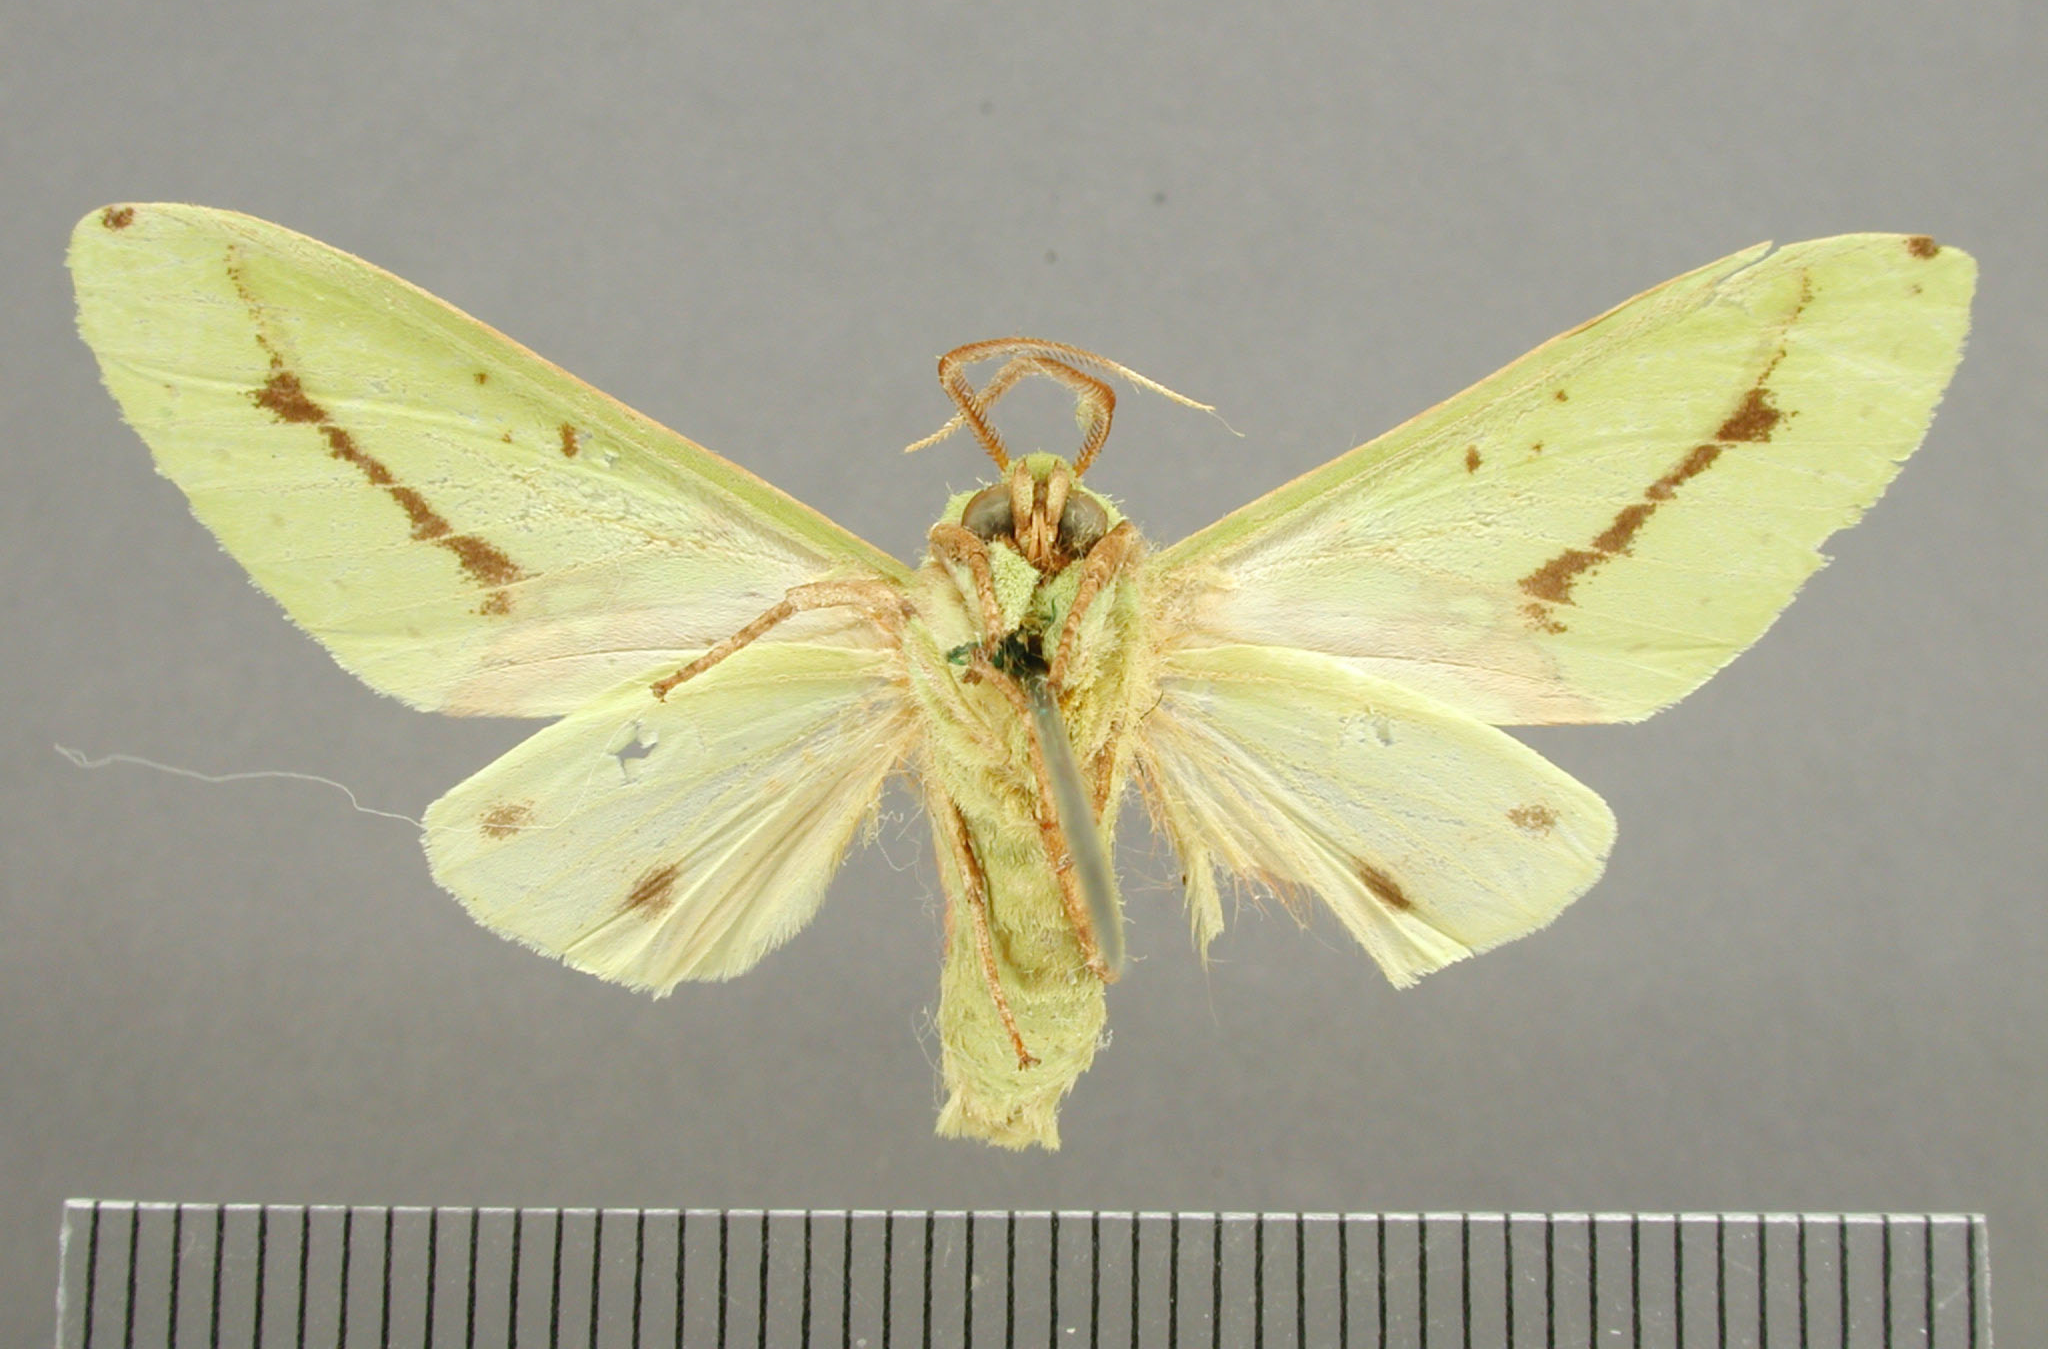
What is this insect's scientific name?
Prumala herbosa
